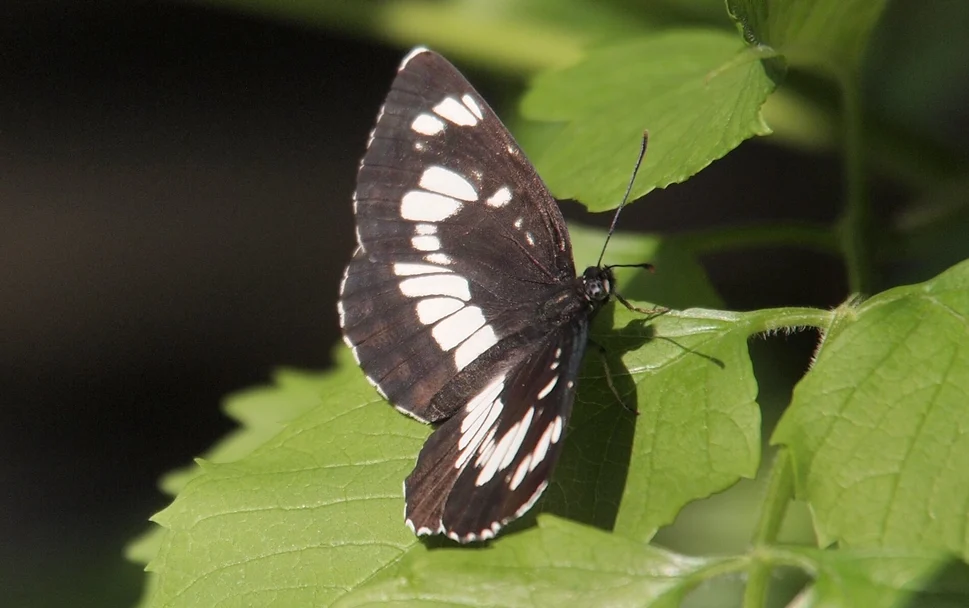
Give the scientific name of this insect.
Neptis rivularis
